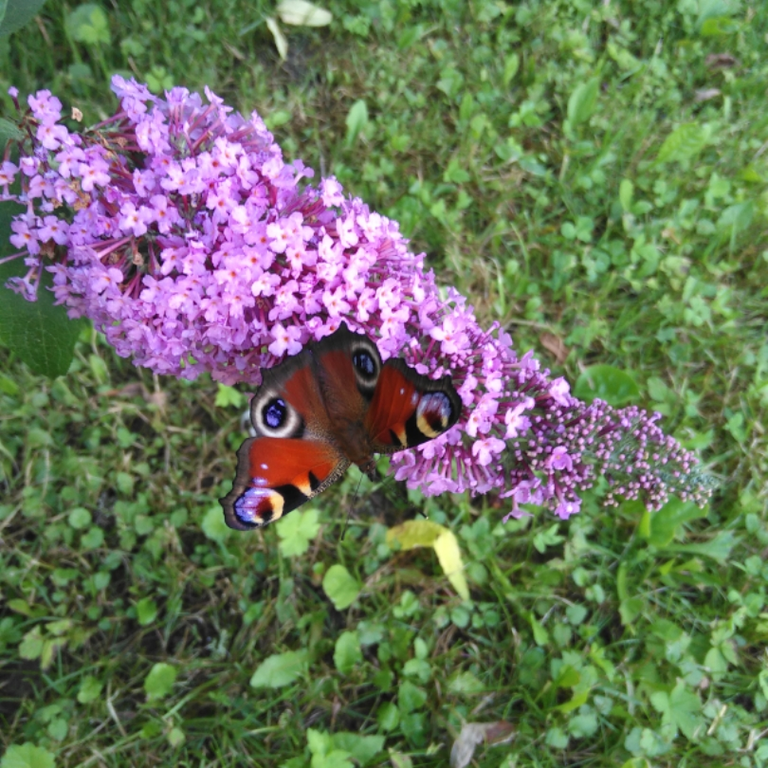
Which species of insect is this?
Aglais io
